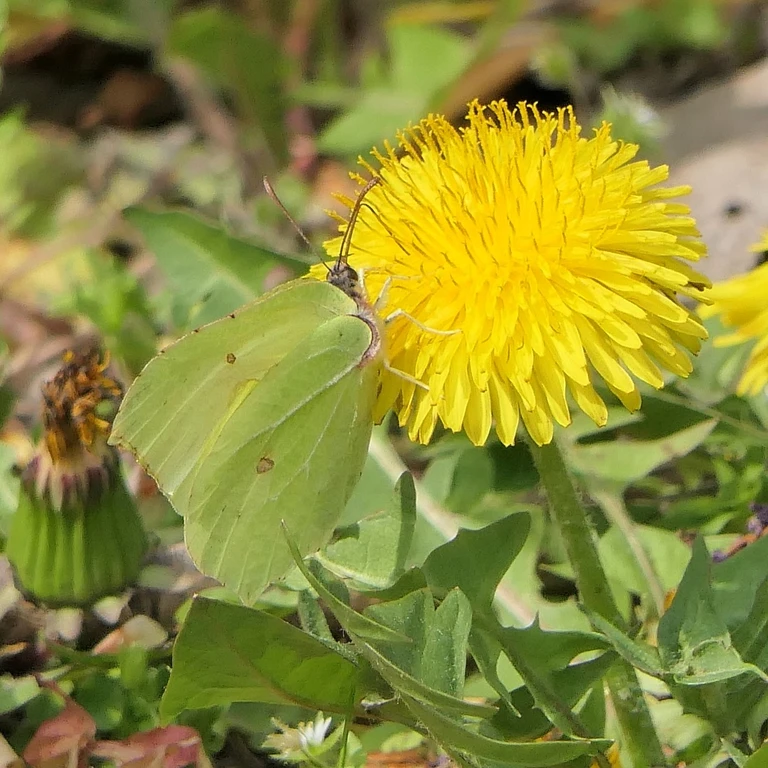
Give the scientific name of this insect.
Gonepteryx rhamni
